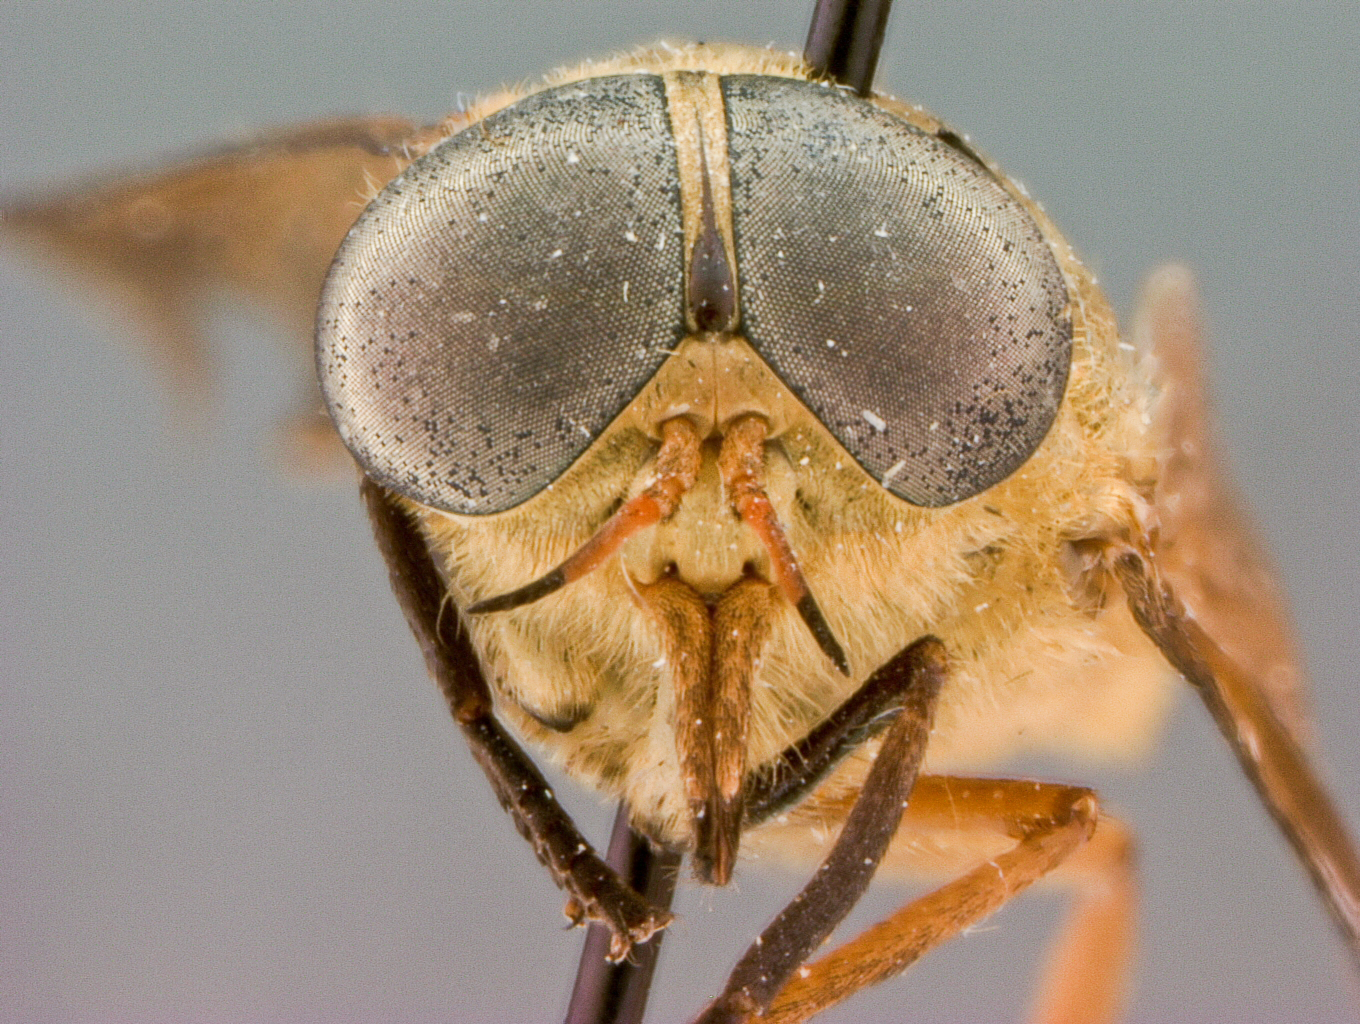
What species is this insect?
Tabanus auripilosus
